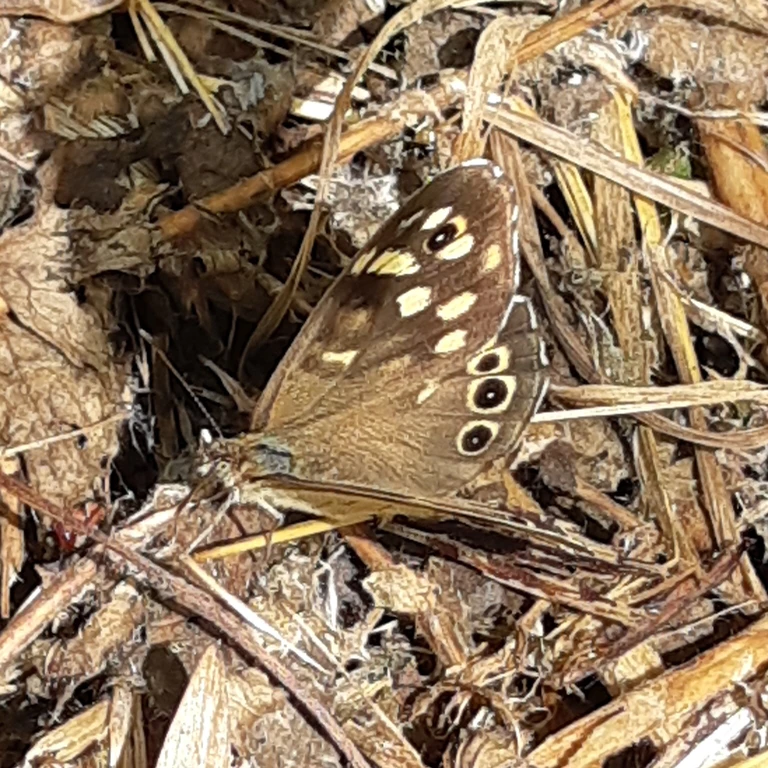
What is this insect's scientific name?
Pararge aegeria
